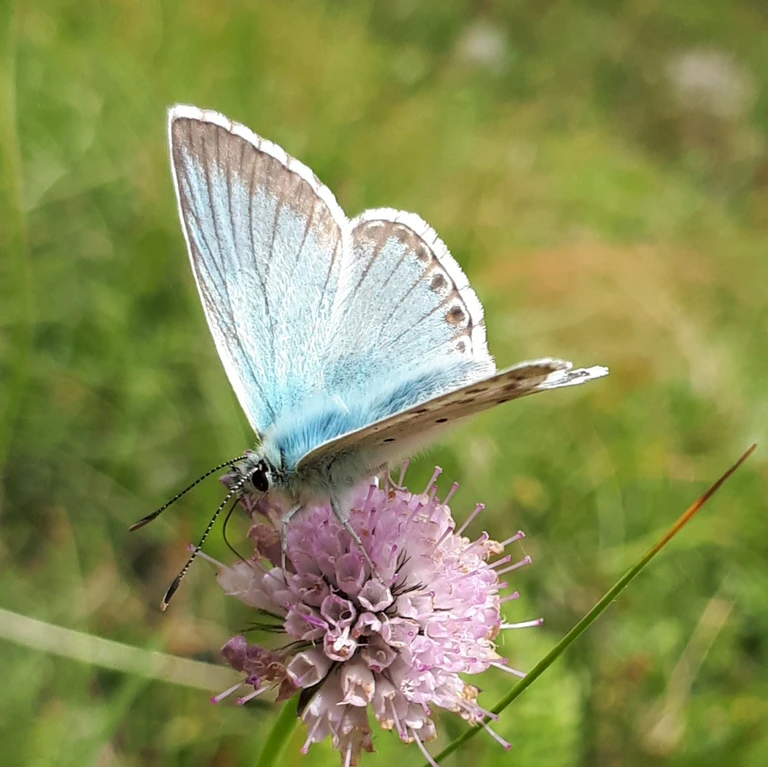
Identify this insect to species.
Lysandra coridon
